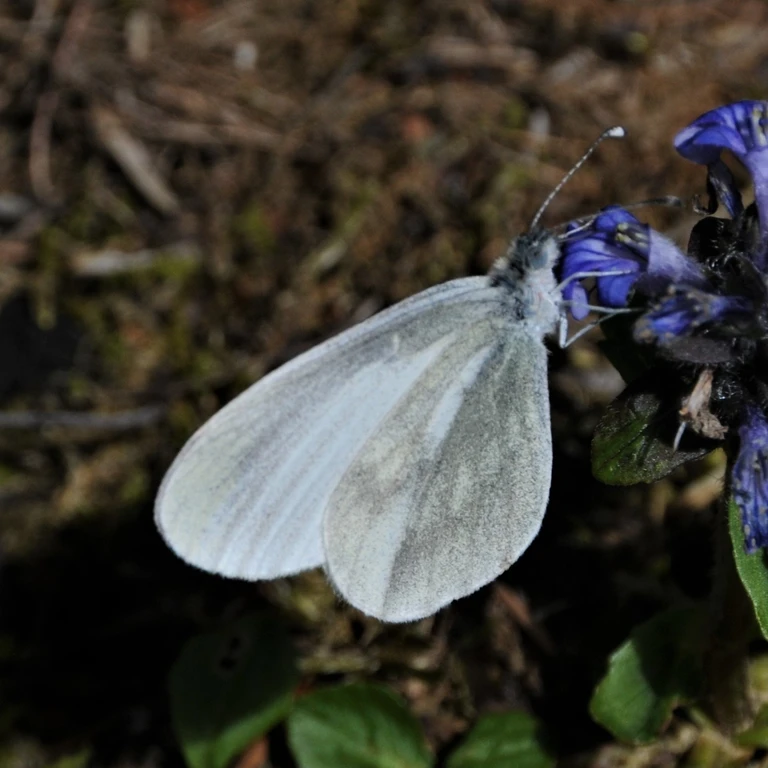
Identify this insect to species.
Leptidea sinapis/juvernica
